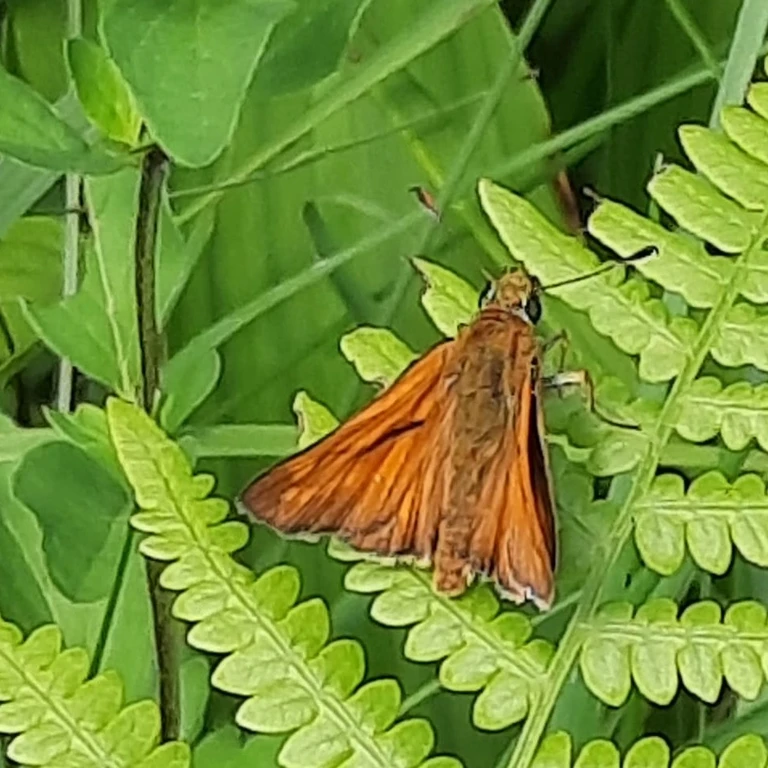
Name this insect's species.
Ochlodes sylvanus (also Ochlodes venata)
